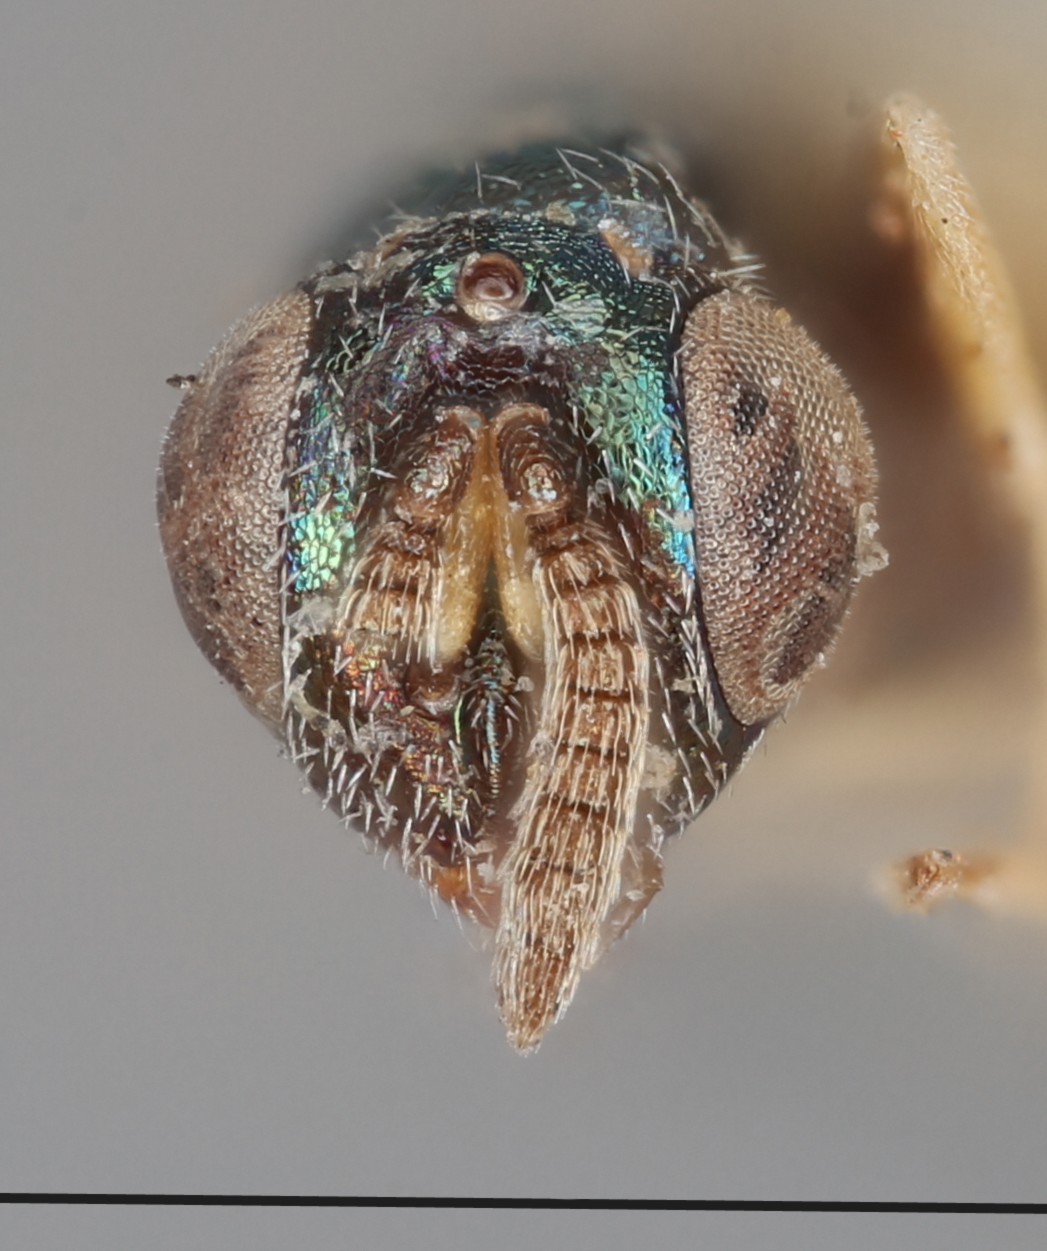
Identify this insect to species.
Euplectrus insuetus
